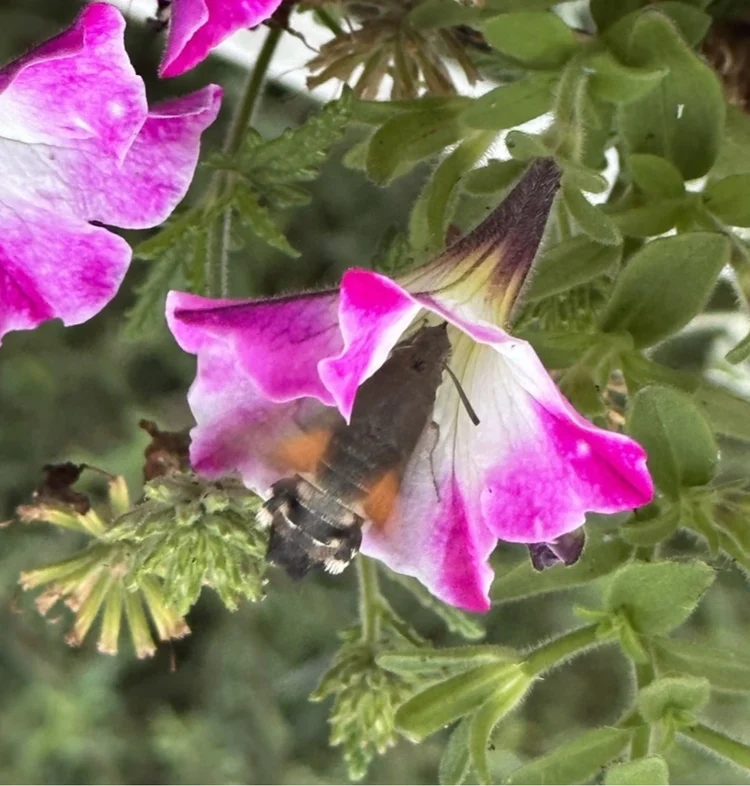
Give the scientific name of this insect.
Macroglossum stellatarum
